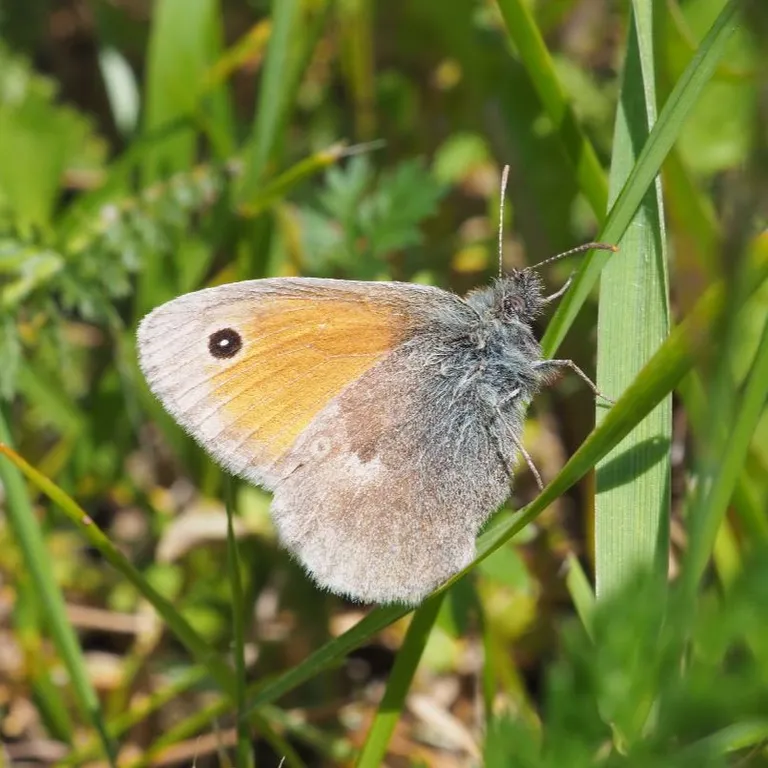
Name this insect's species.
Coenonympha pamphilus
